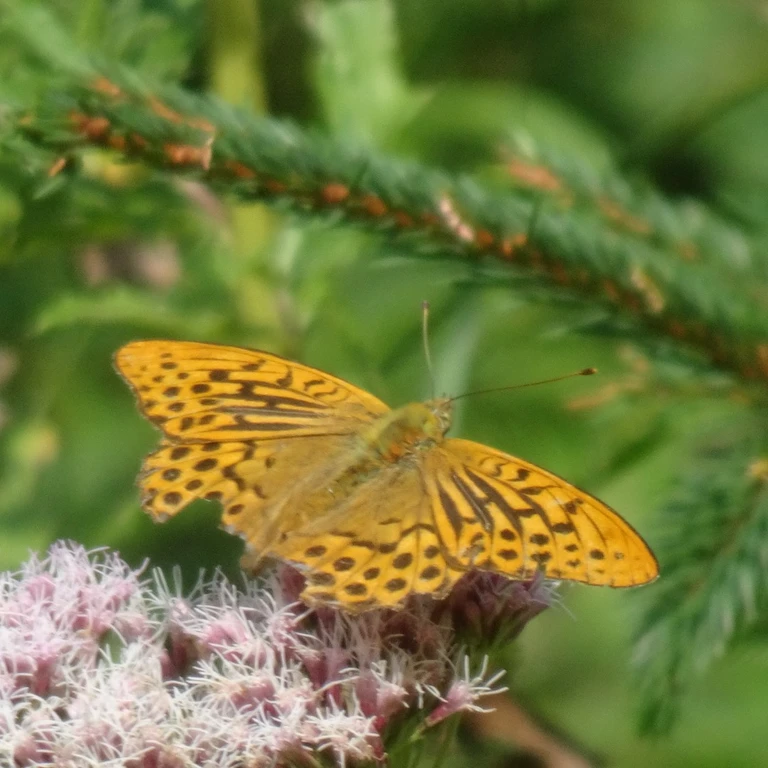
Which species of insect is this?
Argynnis paphia
